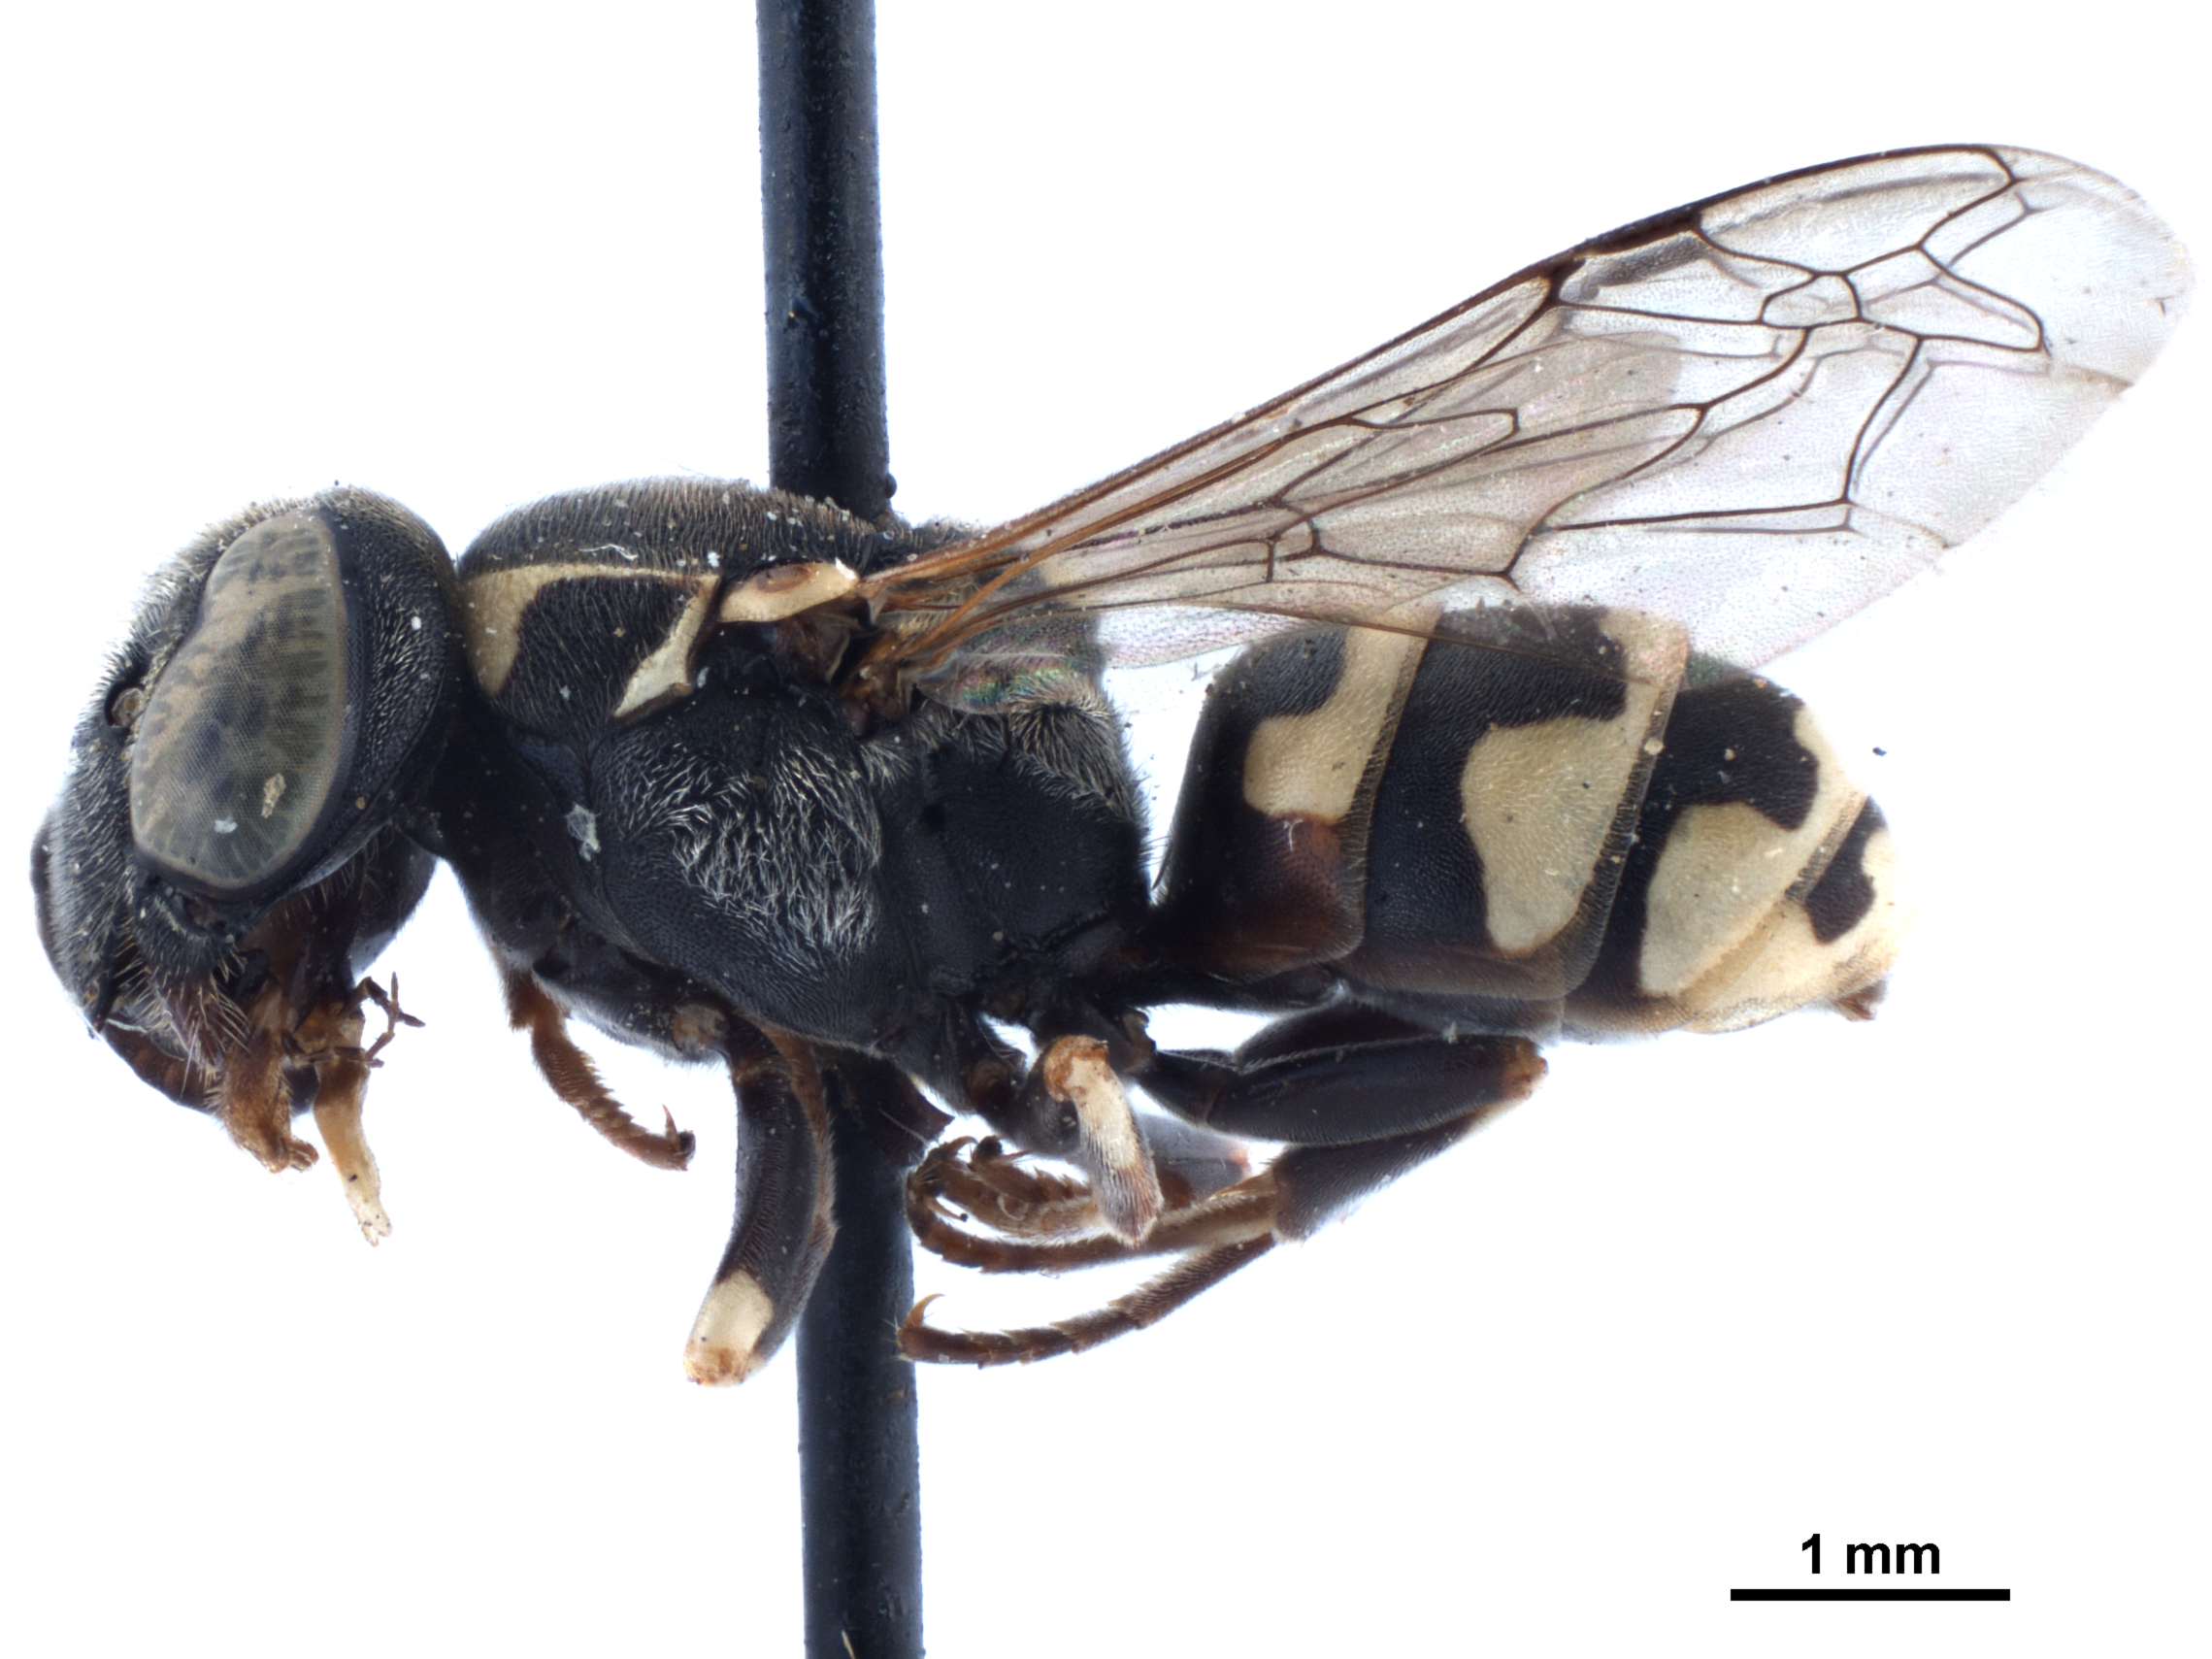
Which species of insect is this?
Euparagia scutellaris
